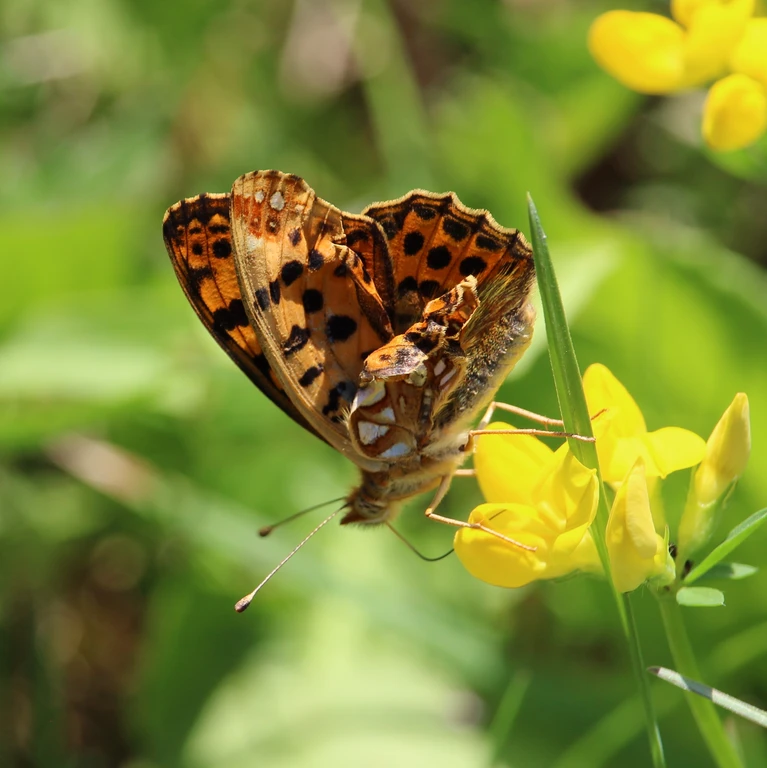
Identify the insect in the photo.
Issoria lathonia
